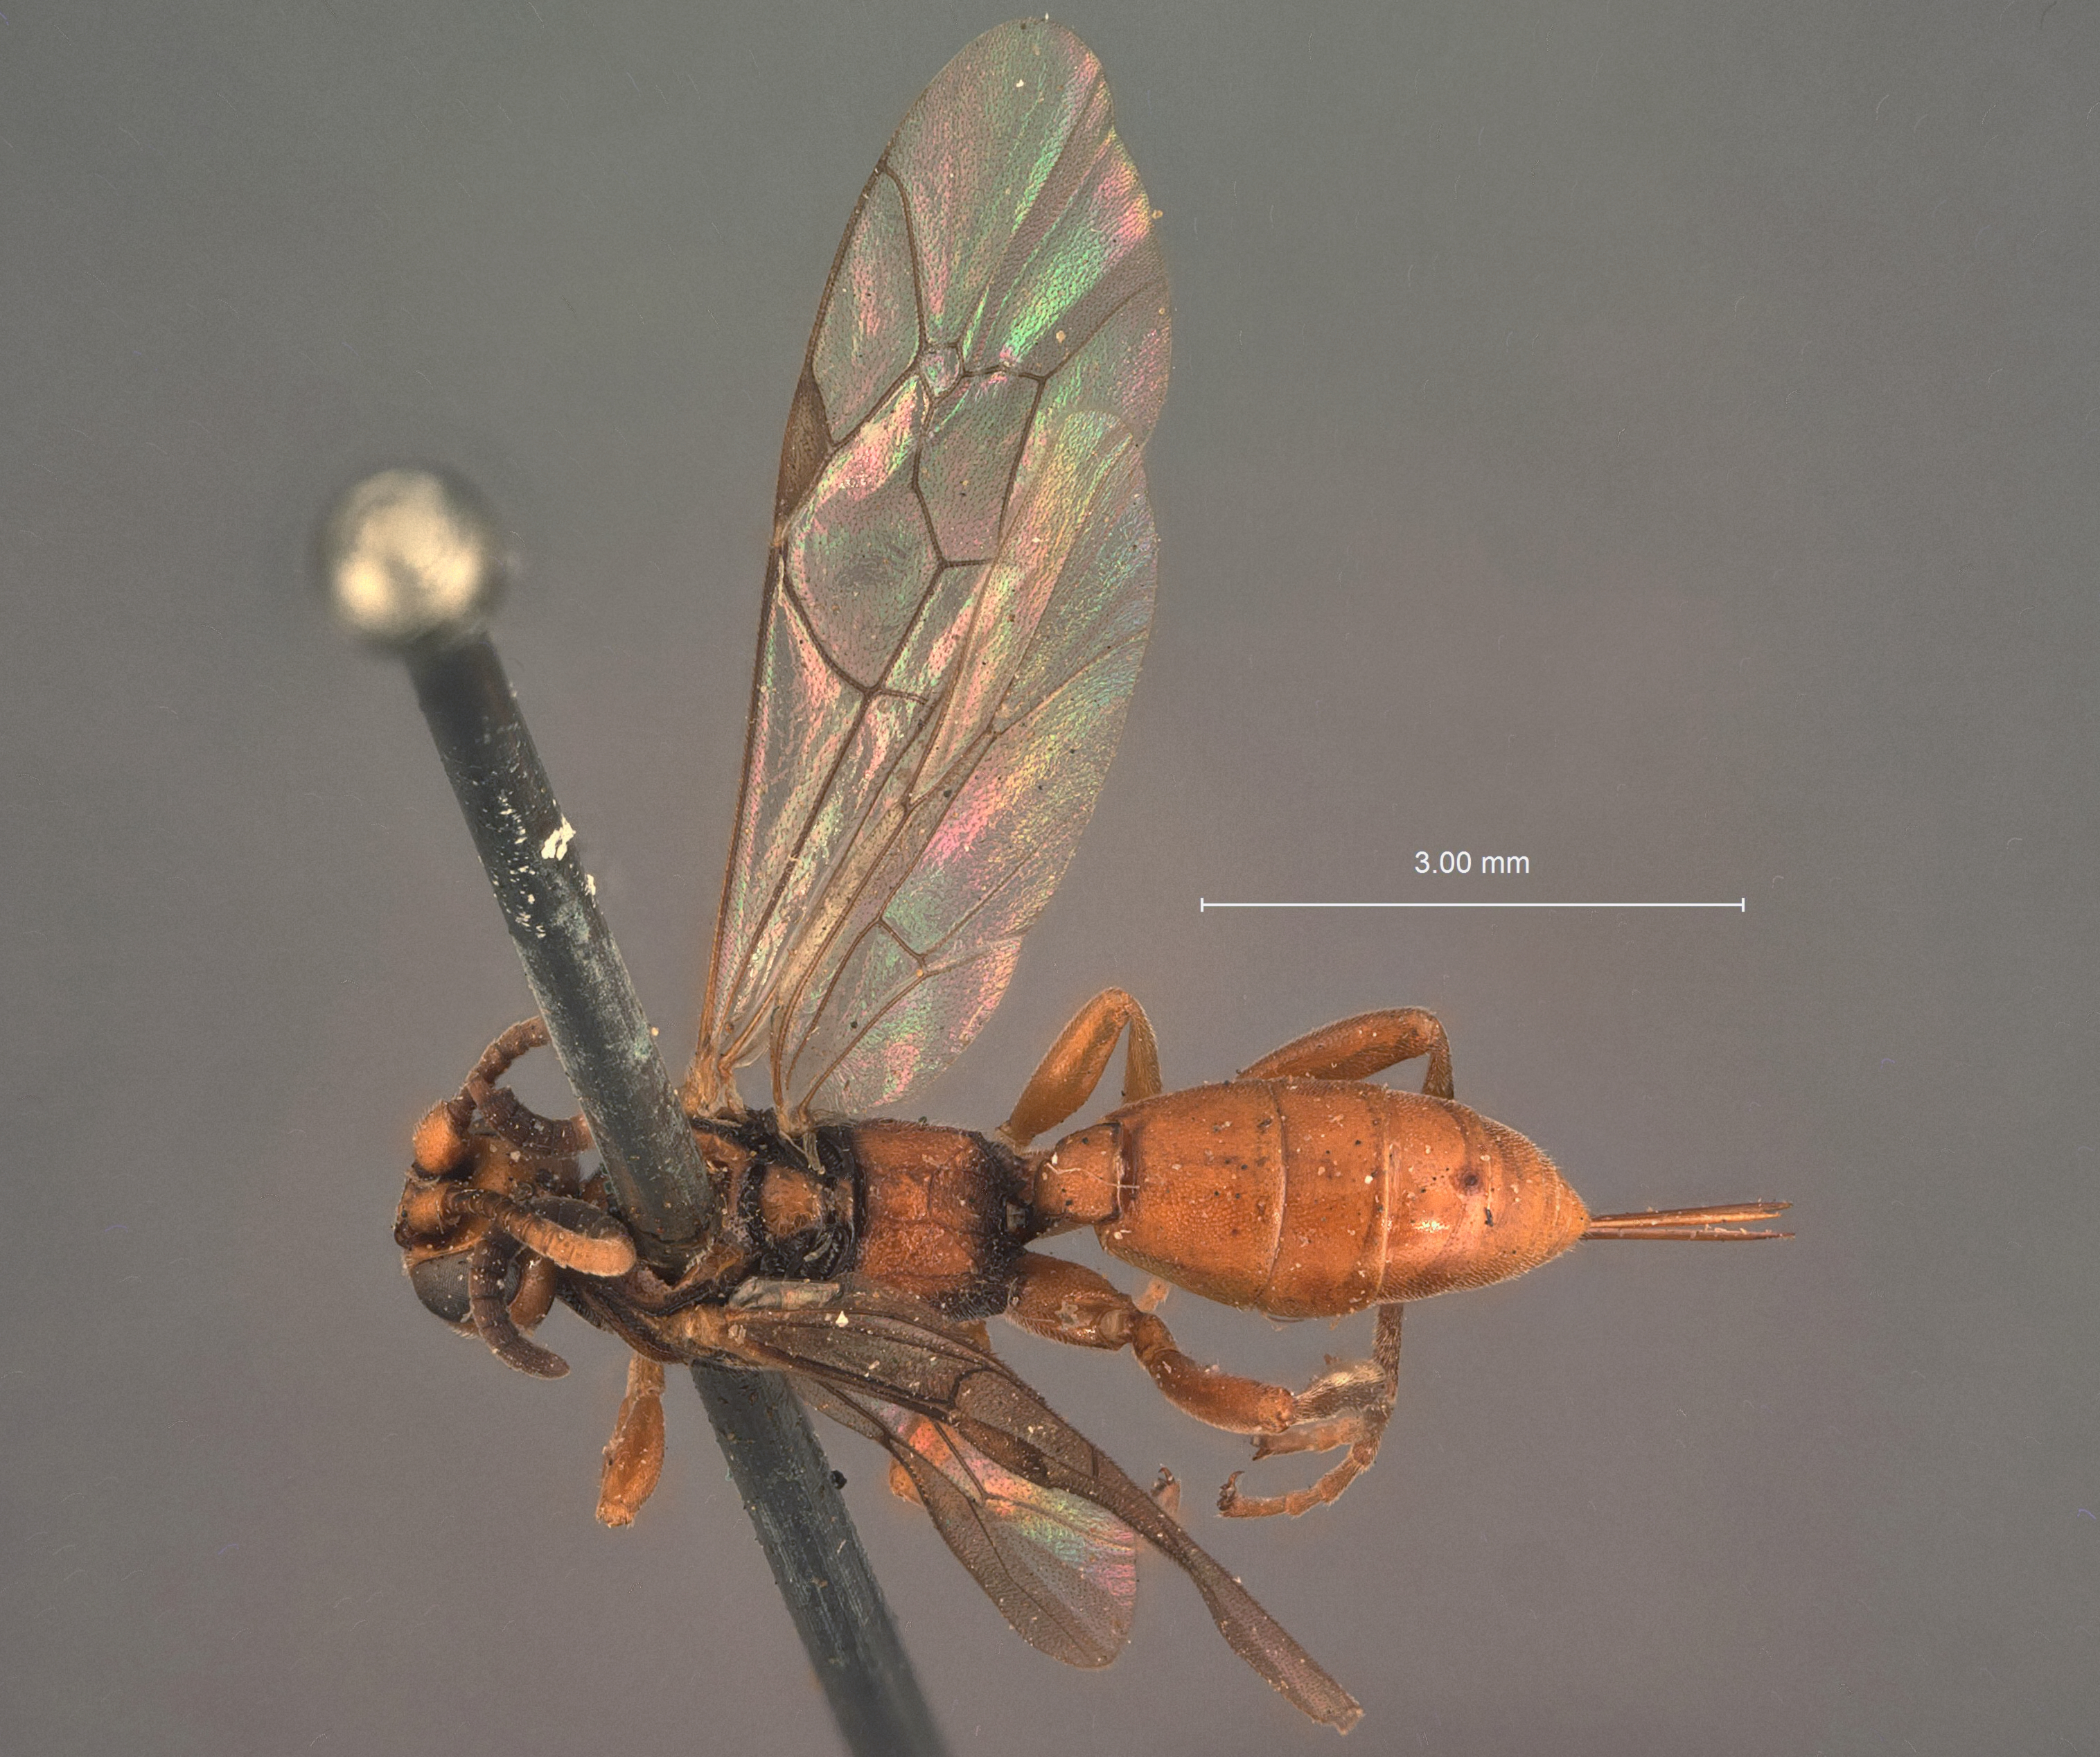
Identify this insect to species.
Plectocryptus yakutatensis
